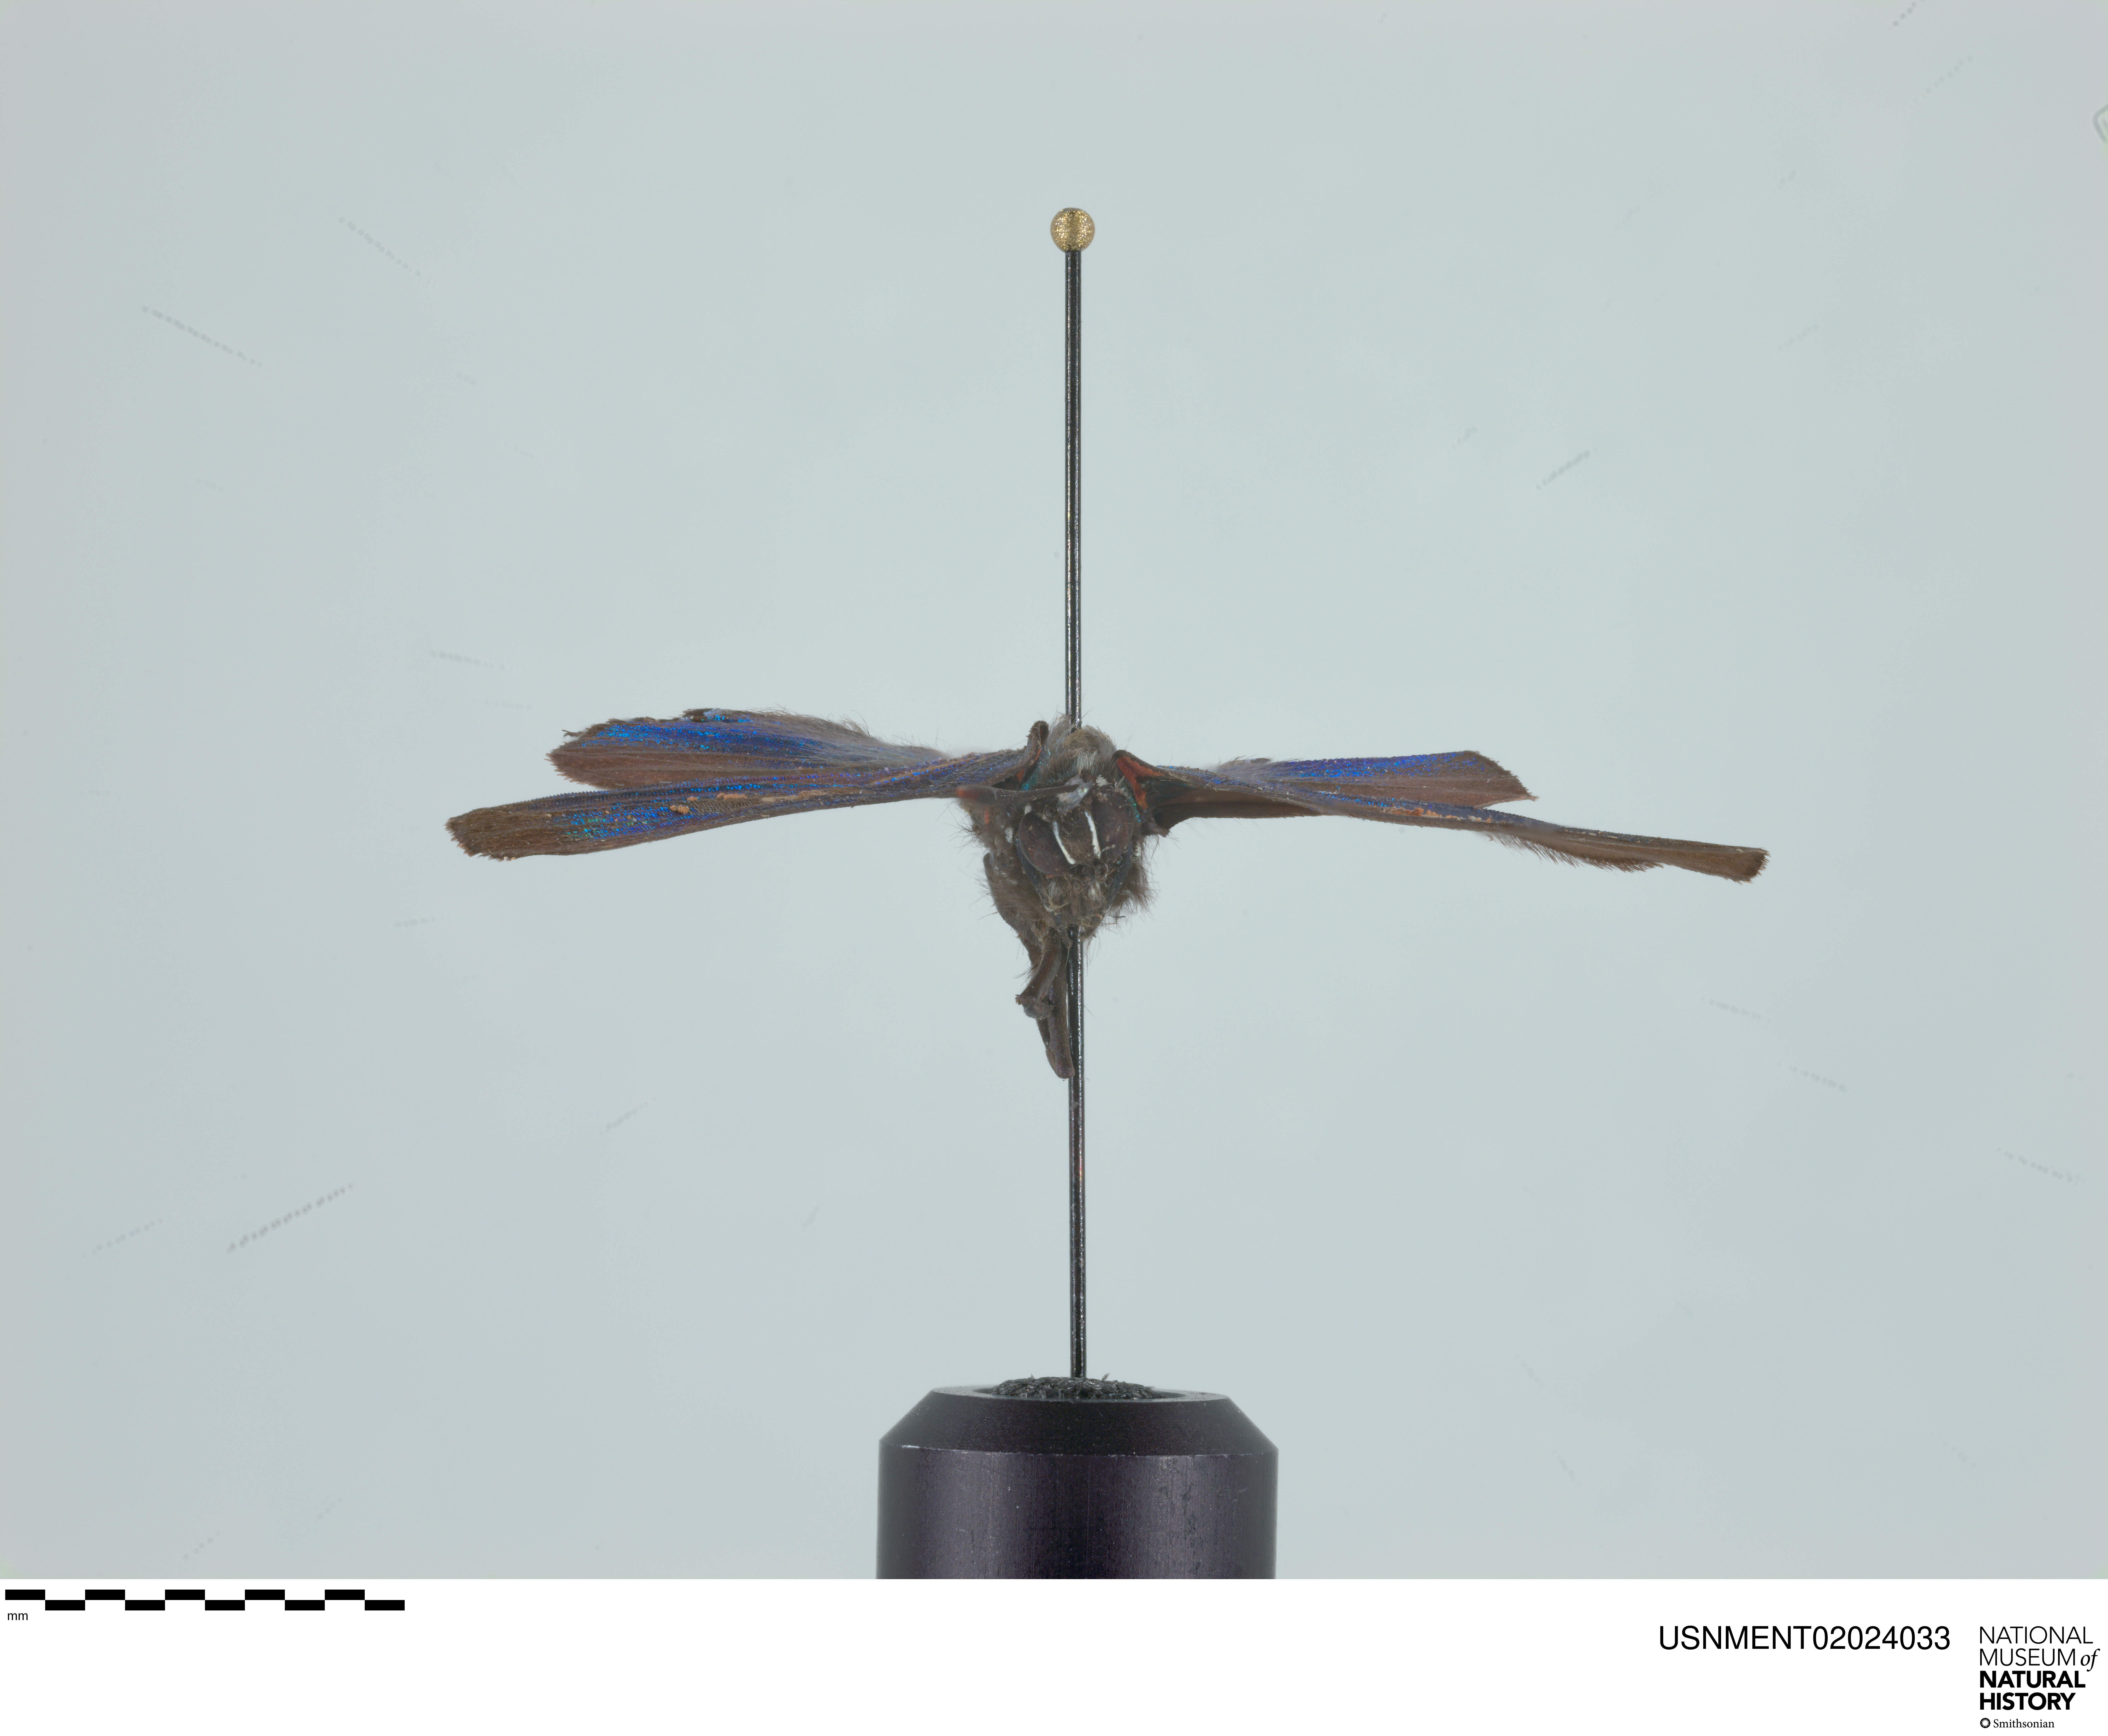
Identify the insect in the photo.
Atlides halesus (also Dasymutilla occidentalis)
